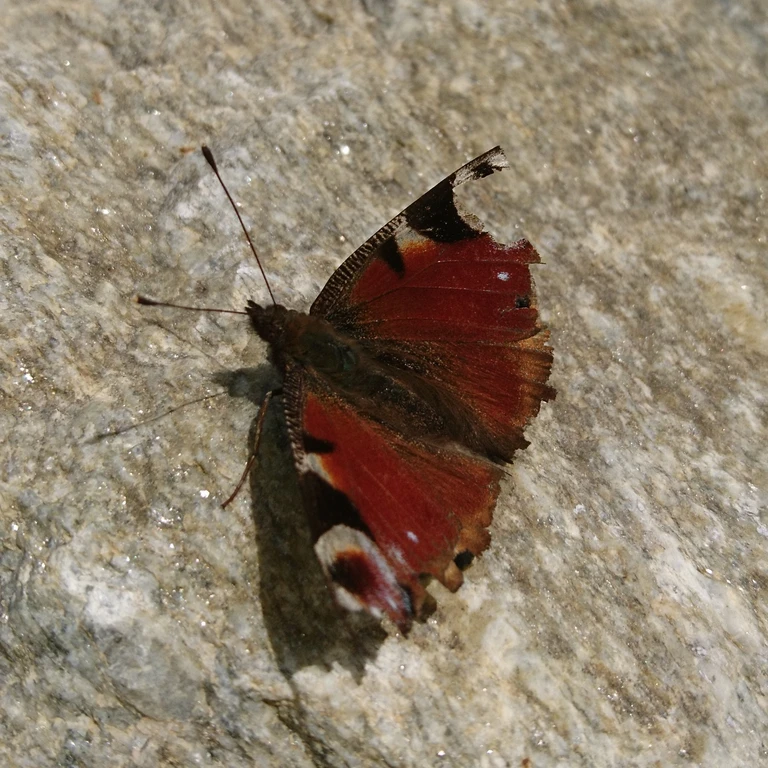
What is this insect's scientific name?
Aglais io
